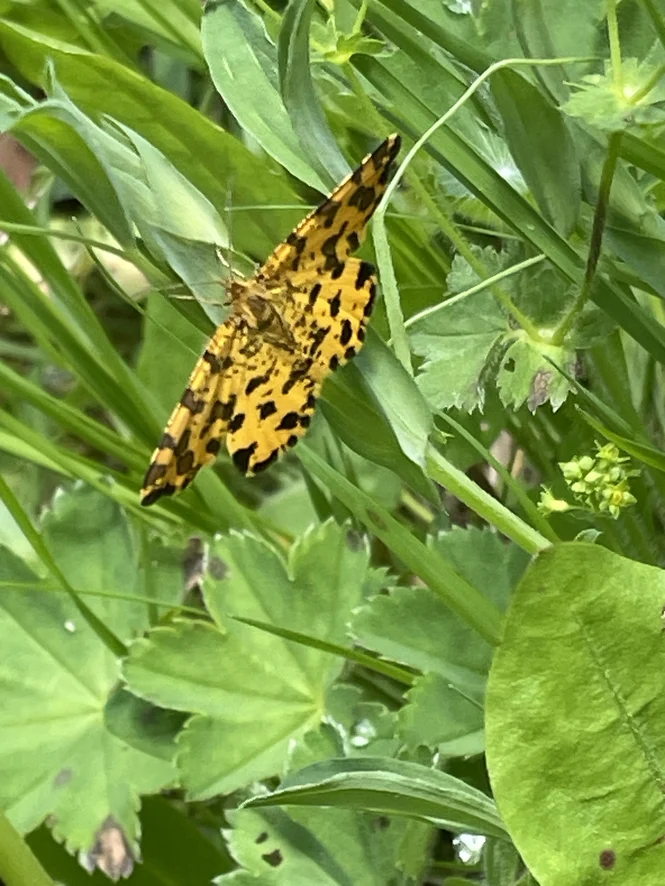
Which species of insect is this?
Pseudopanthera macularia
